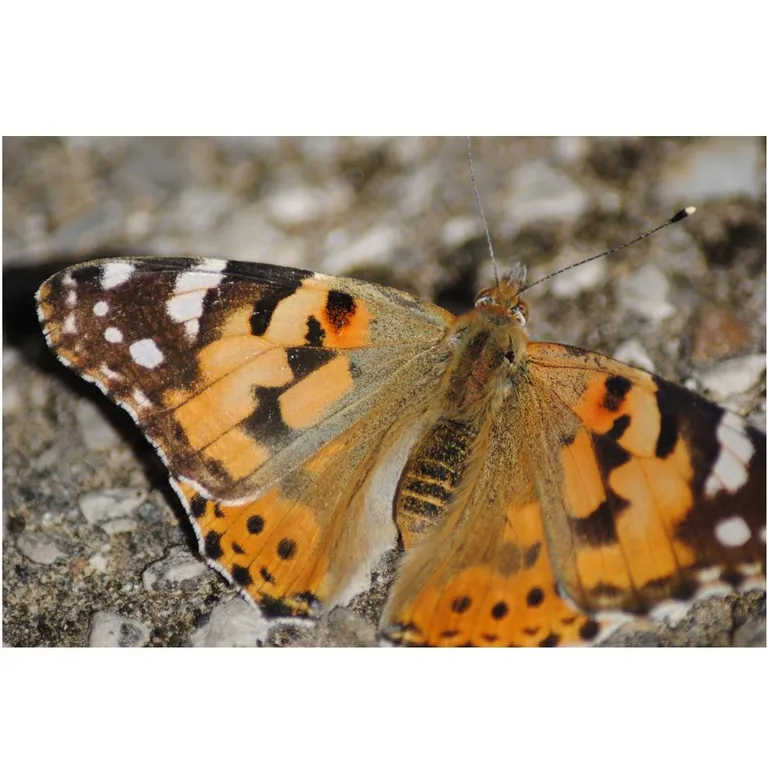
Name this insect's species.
Vanessa cardui
